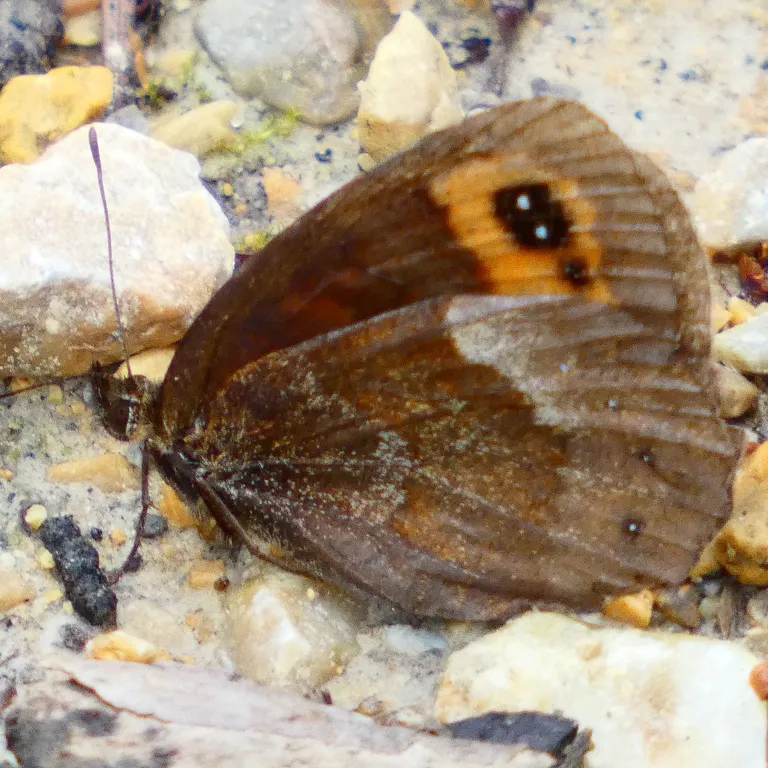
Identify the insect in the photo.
Erebia aethiops
